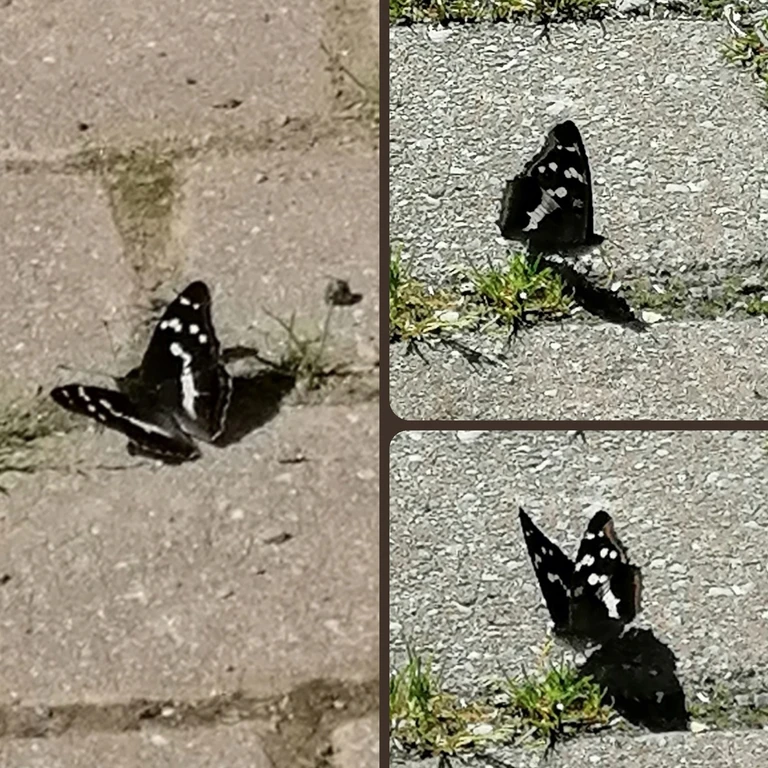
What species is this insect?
Apatura iris
